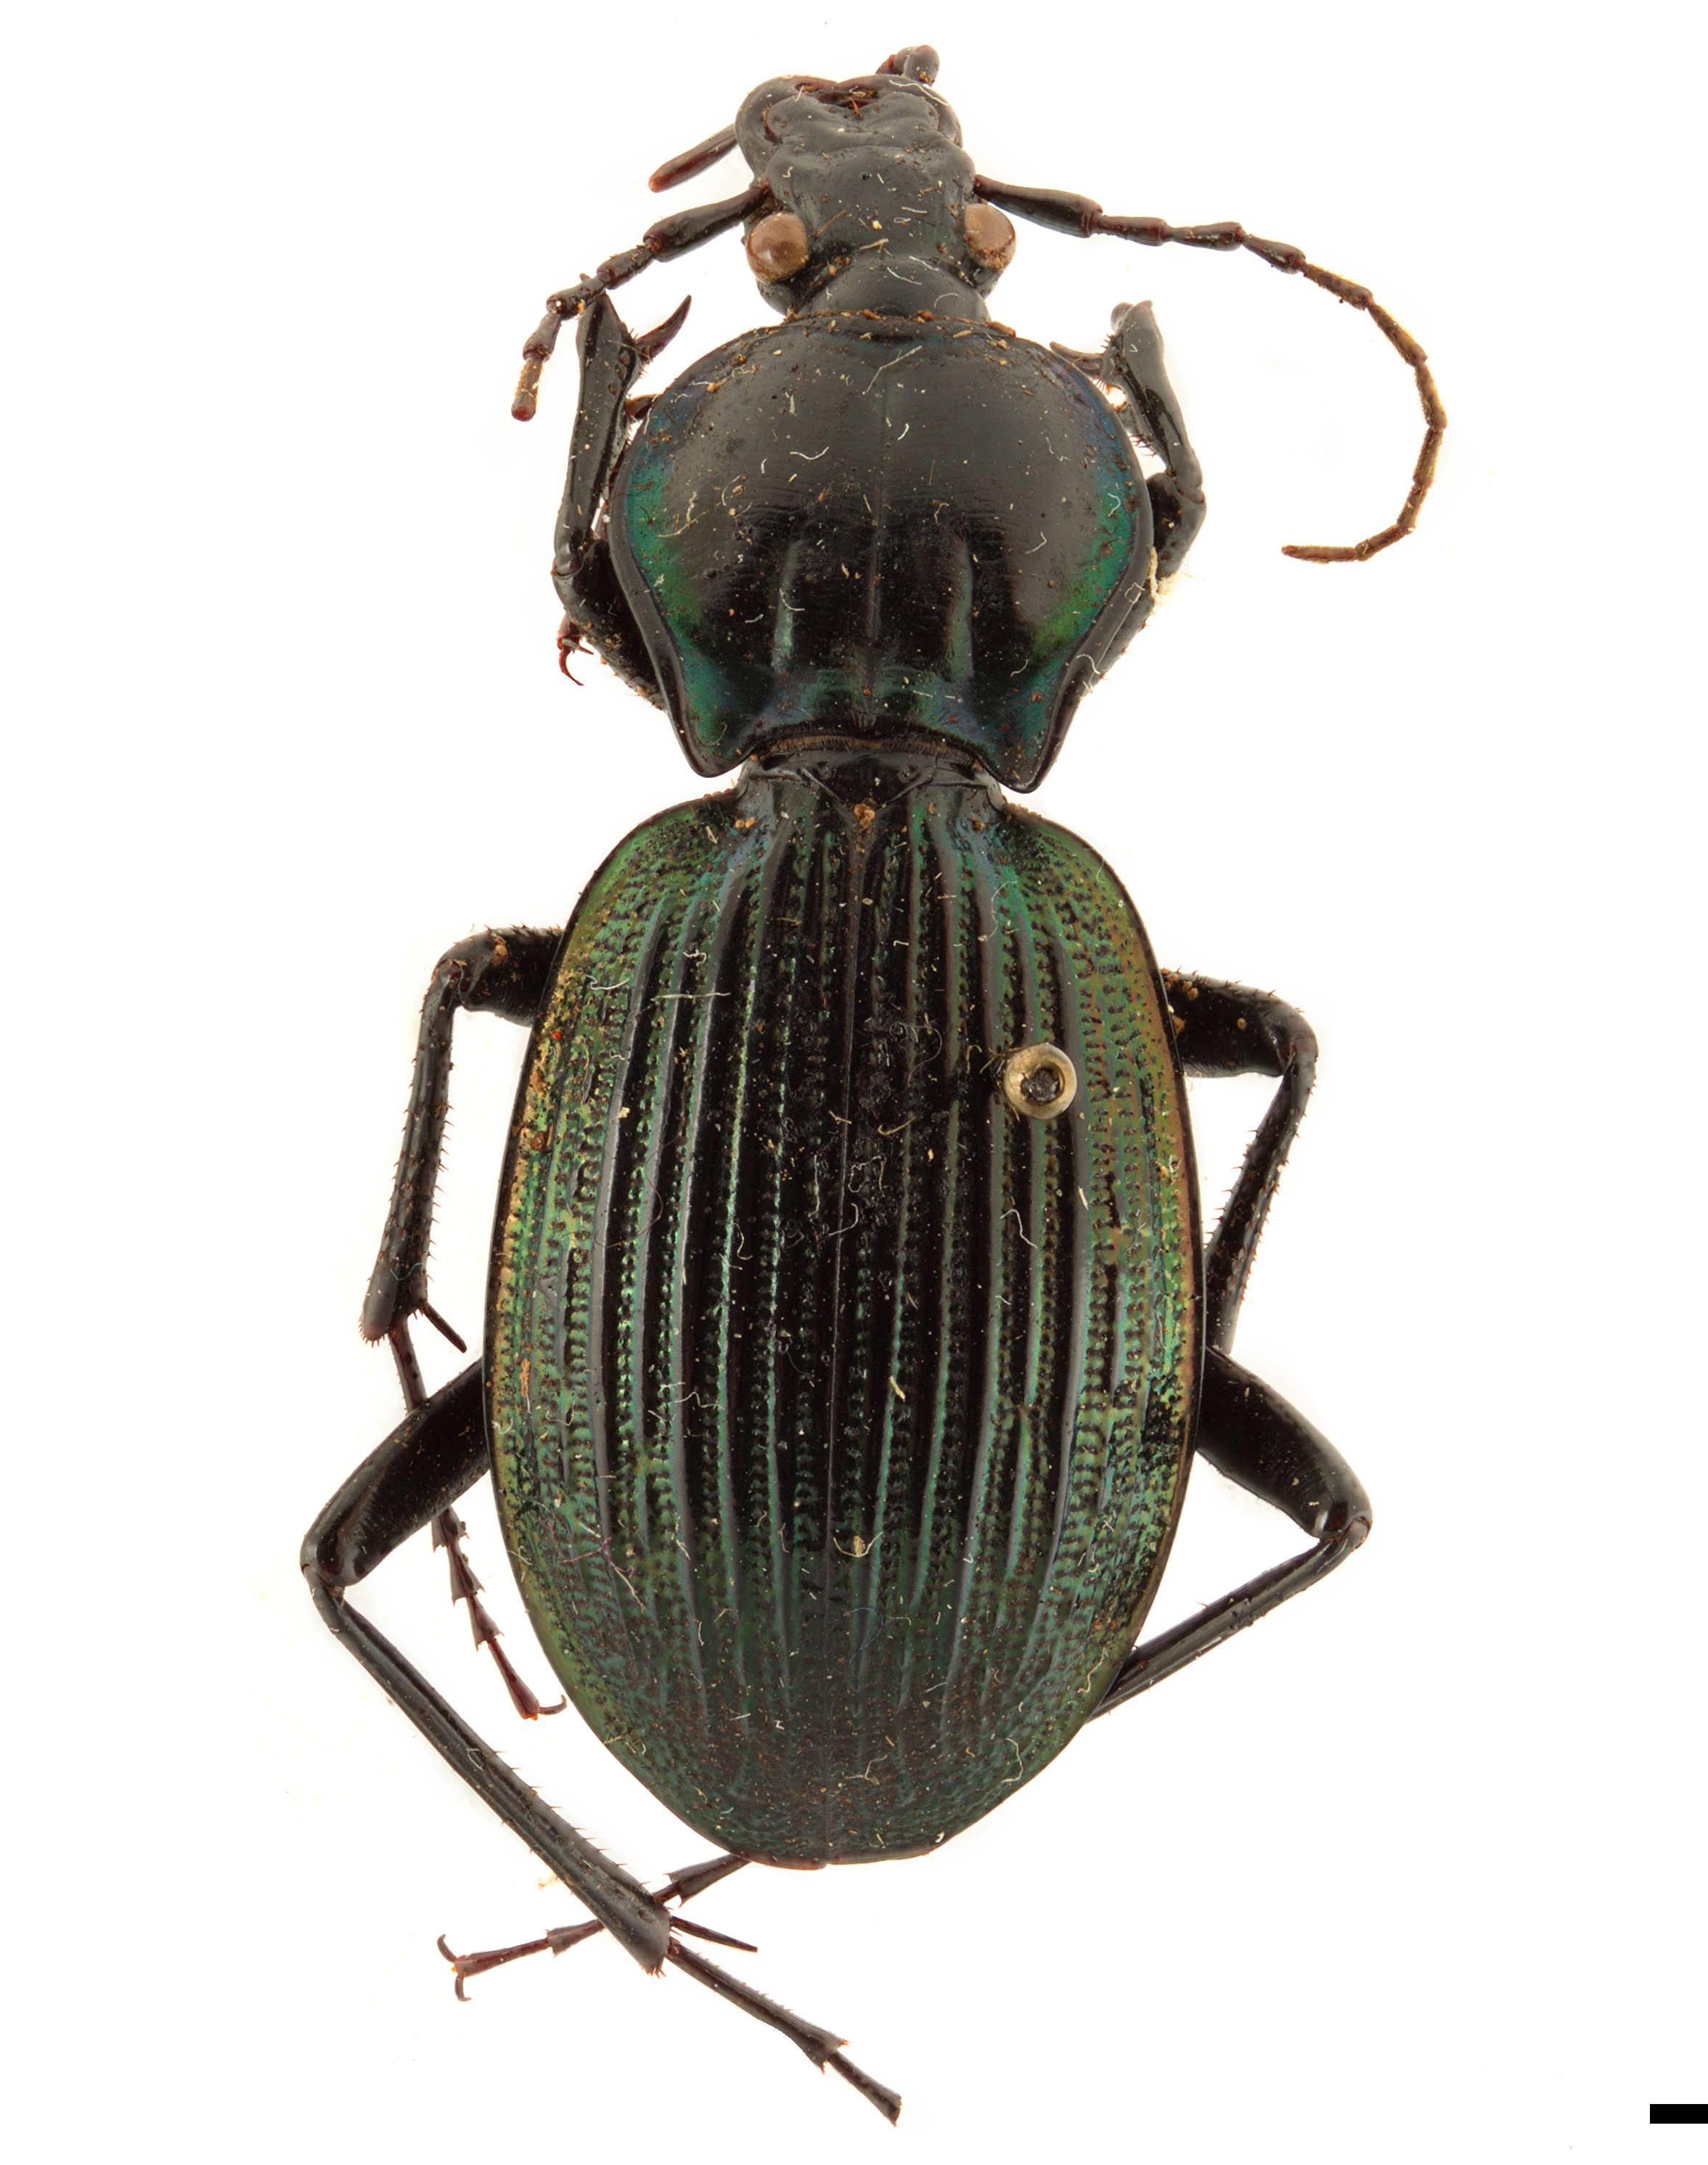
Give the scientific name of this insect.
Pamborus opacus
